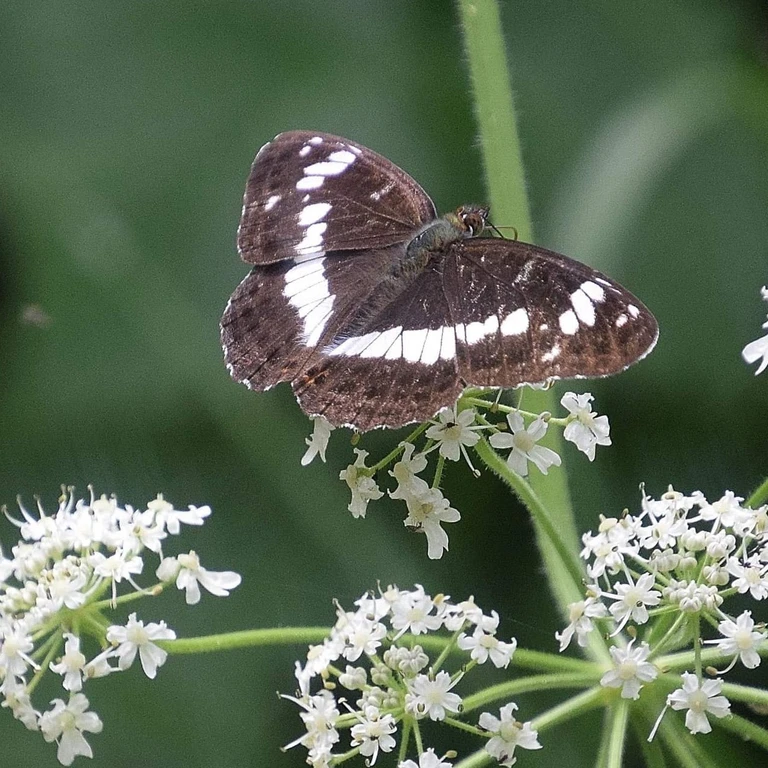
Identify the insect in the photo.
Limenitis camilla (also Ladoga camilla)
